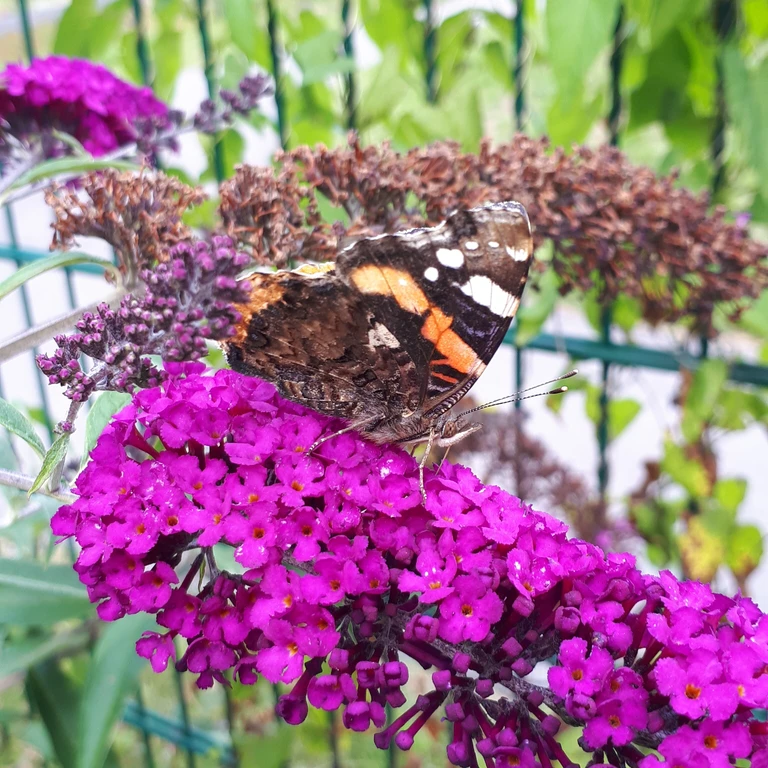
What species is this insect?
Vanessa atalanta
